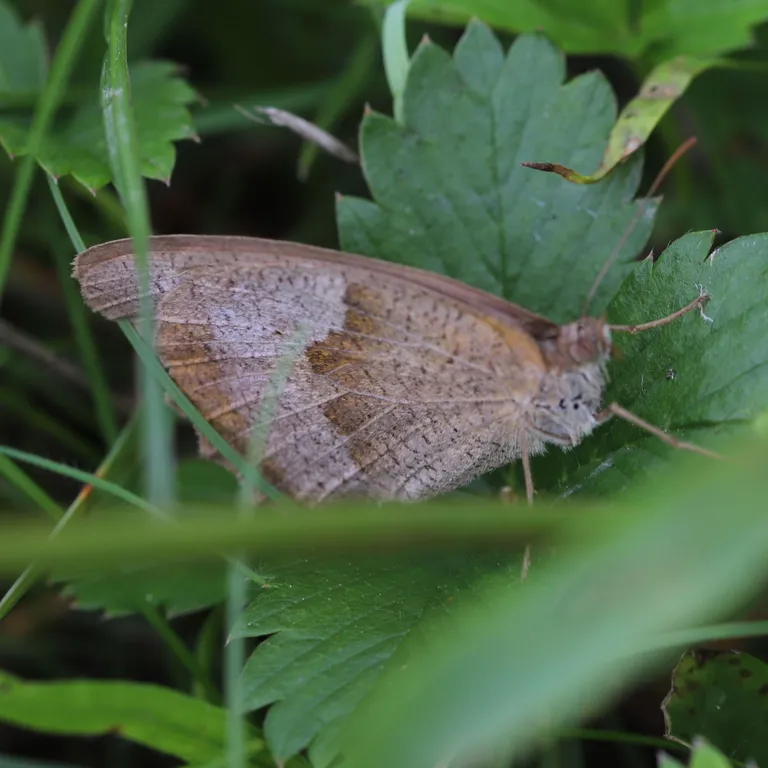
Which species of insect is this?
Maniola jurtina
